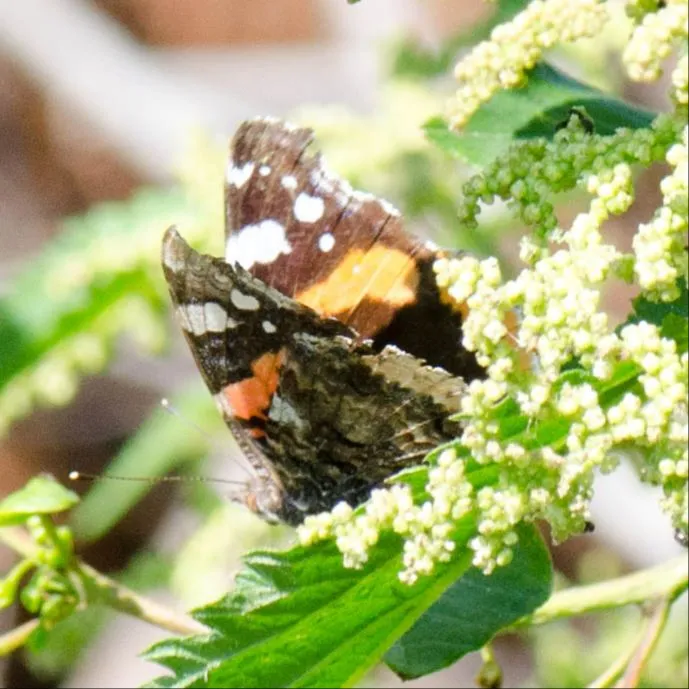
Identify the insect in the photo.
Vanessa atalanta
